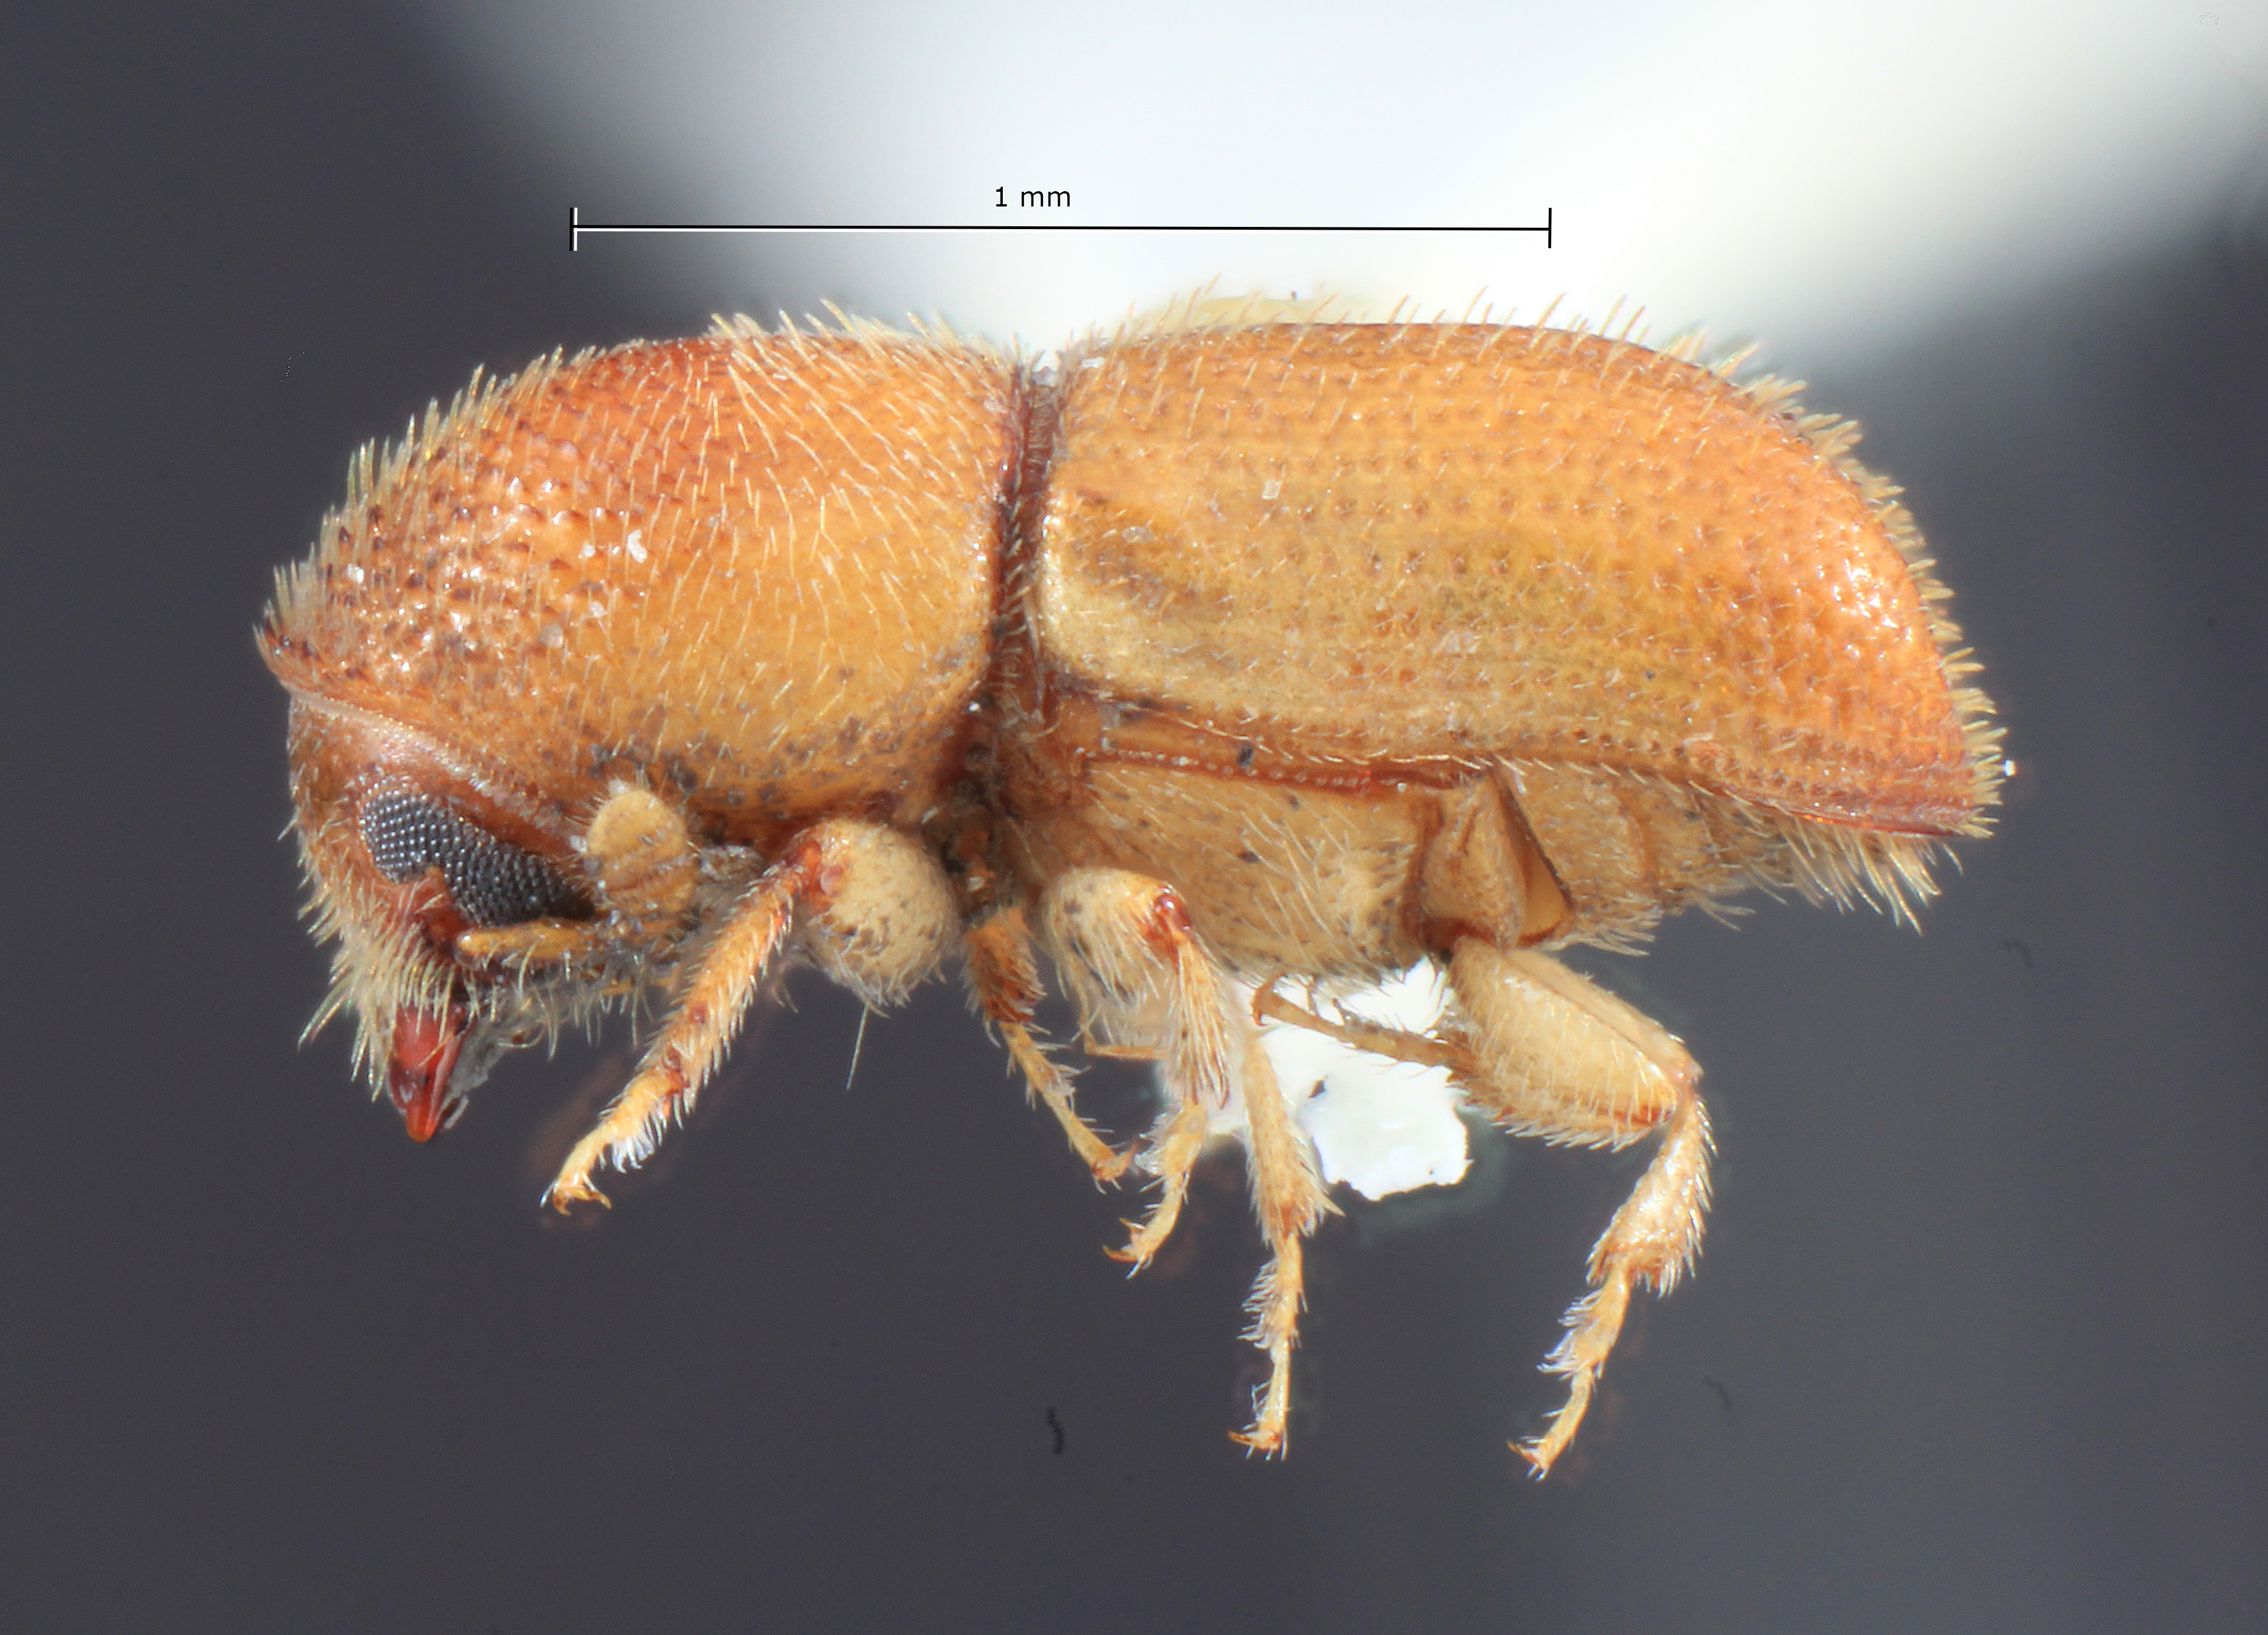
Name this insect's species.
Dendroterus resolutus
